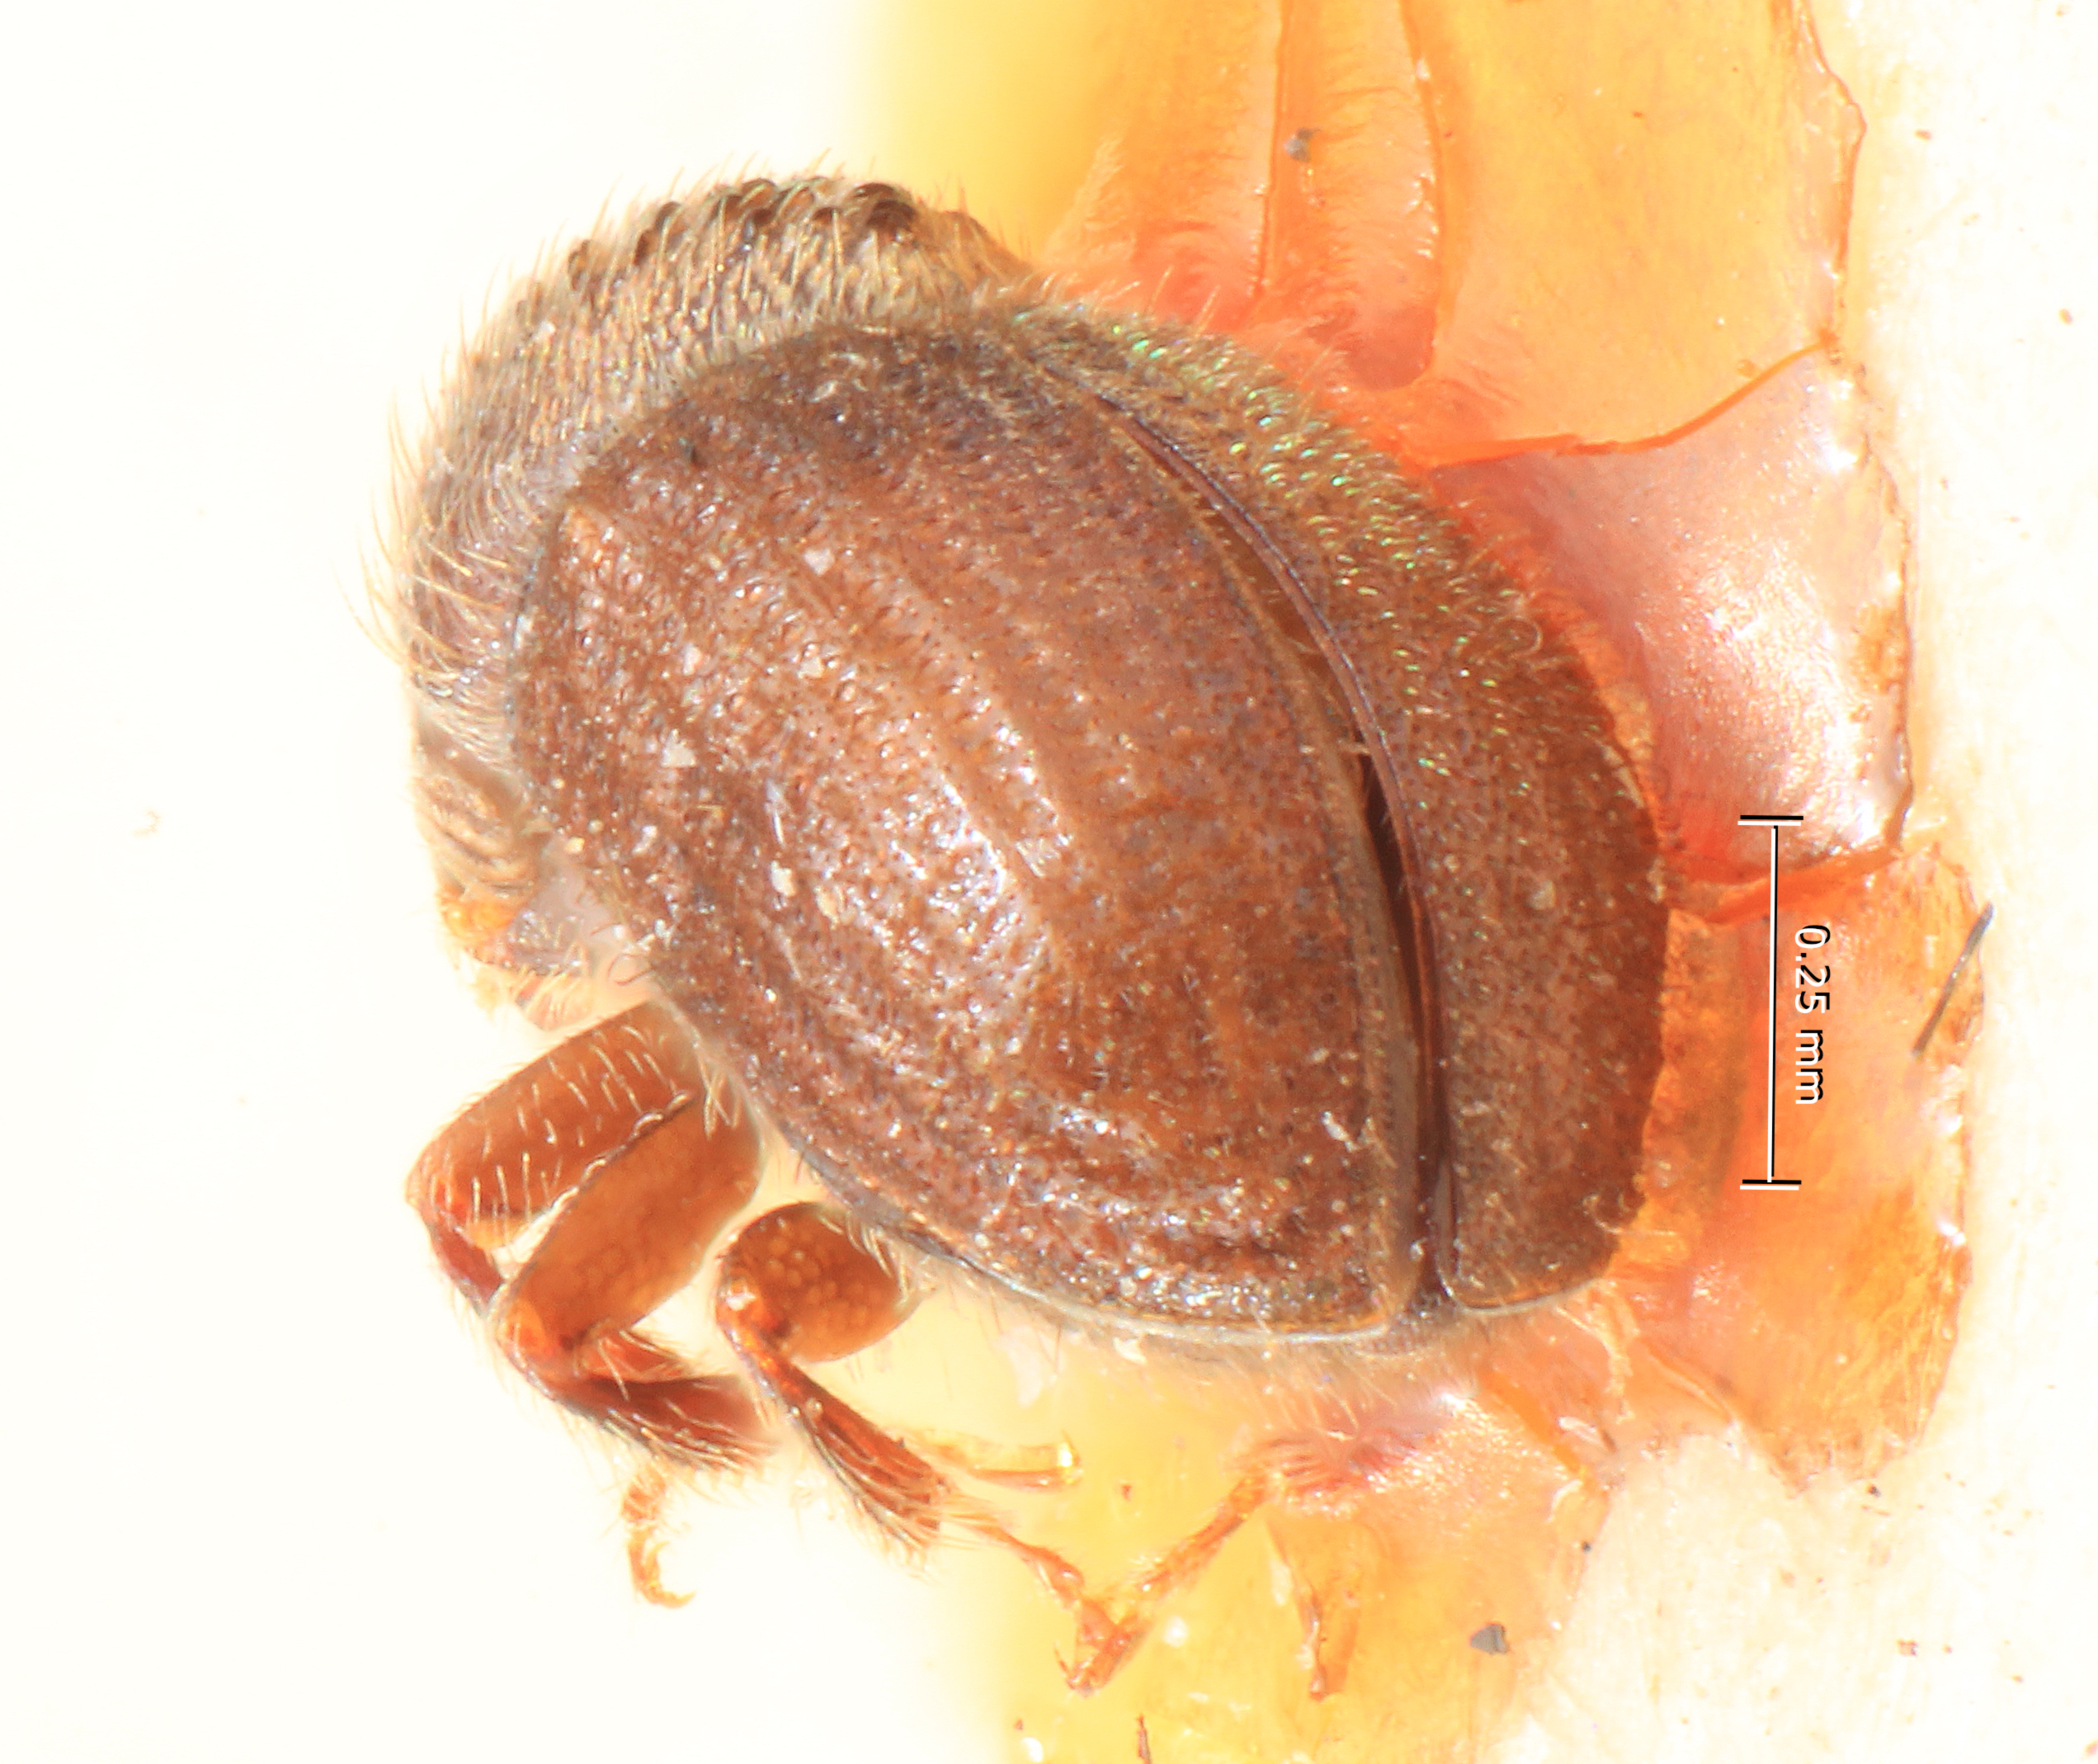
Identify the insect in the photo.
Cryphalus pruni
